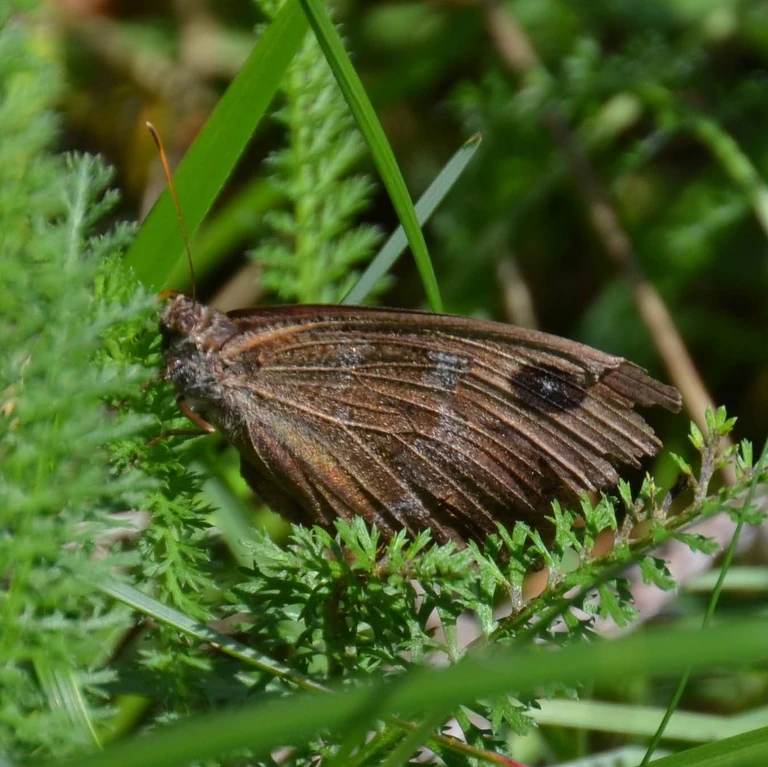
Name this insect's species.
Minois dryas
